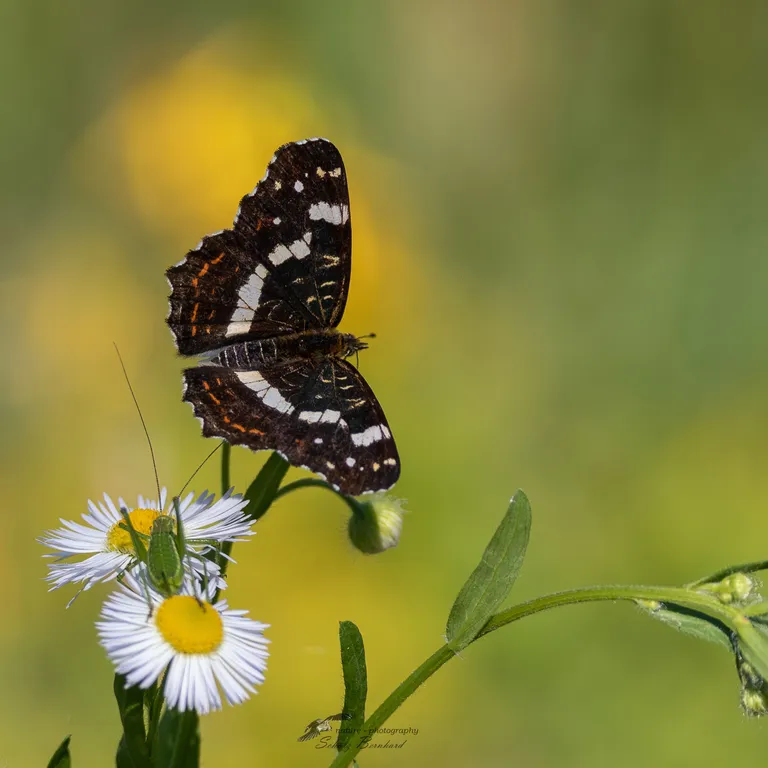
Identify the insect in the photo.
Araschnia levana
